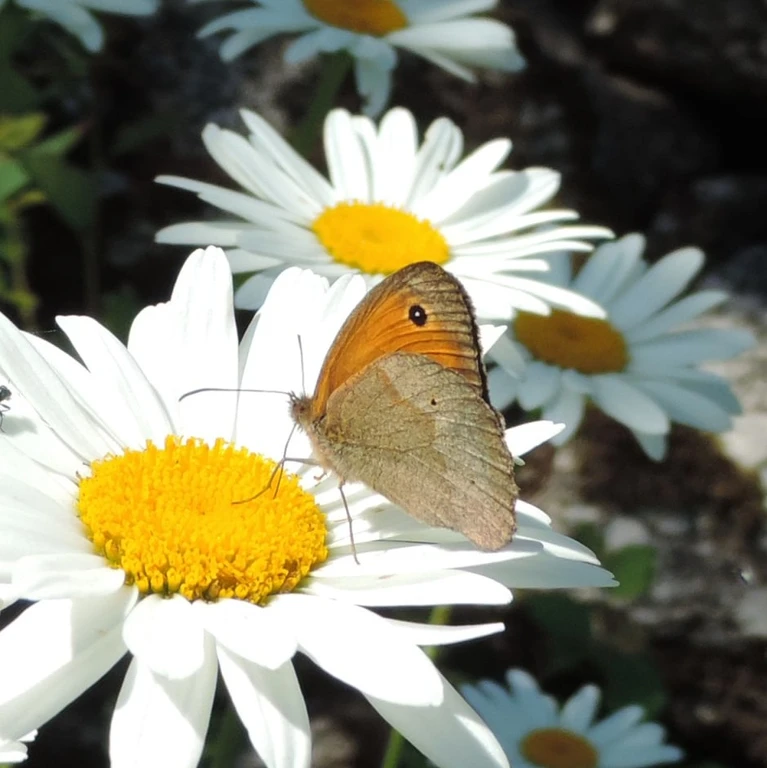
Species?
Maniola jurtina
